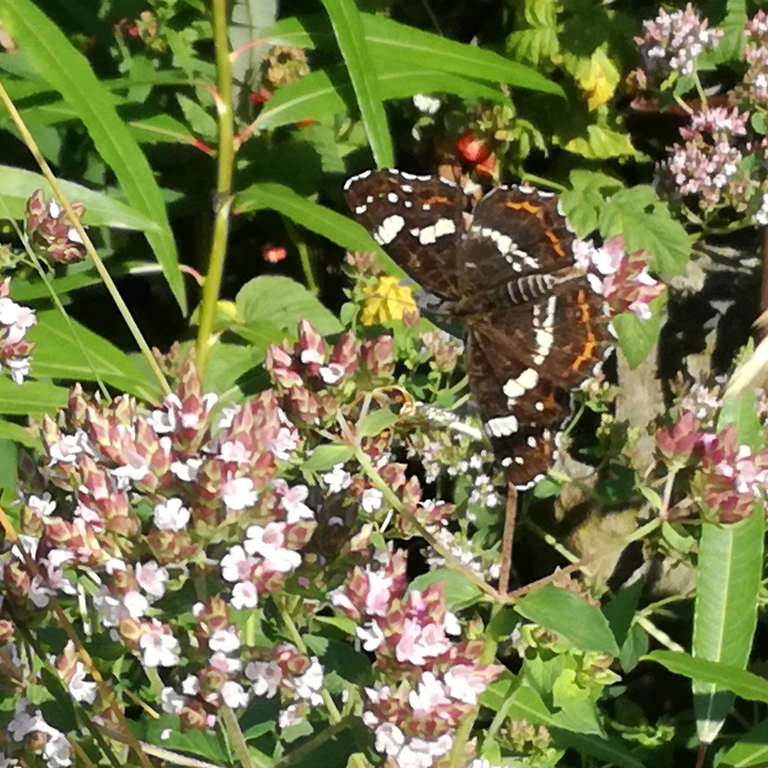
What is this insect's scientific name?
Araschnia levana
